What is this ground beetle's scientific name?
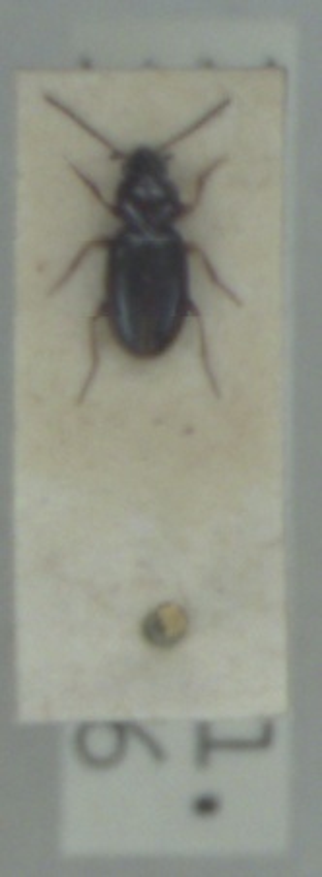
Bembidion obtusum
